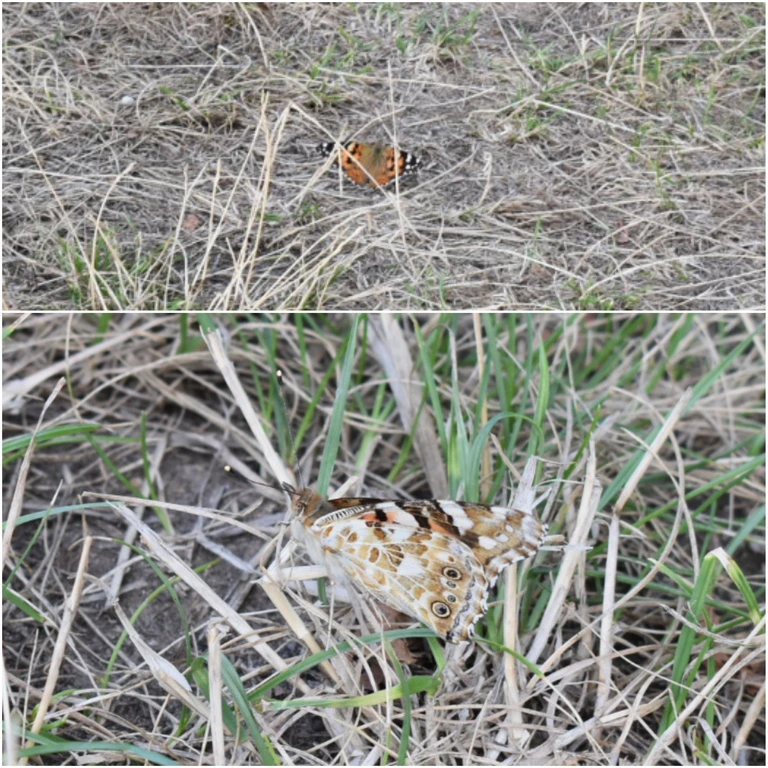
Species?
Vanessa cardui
